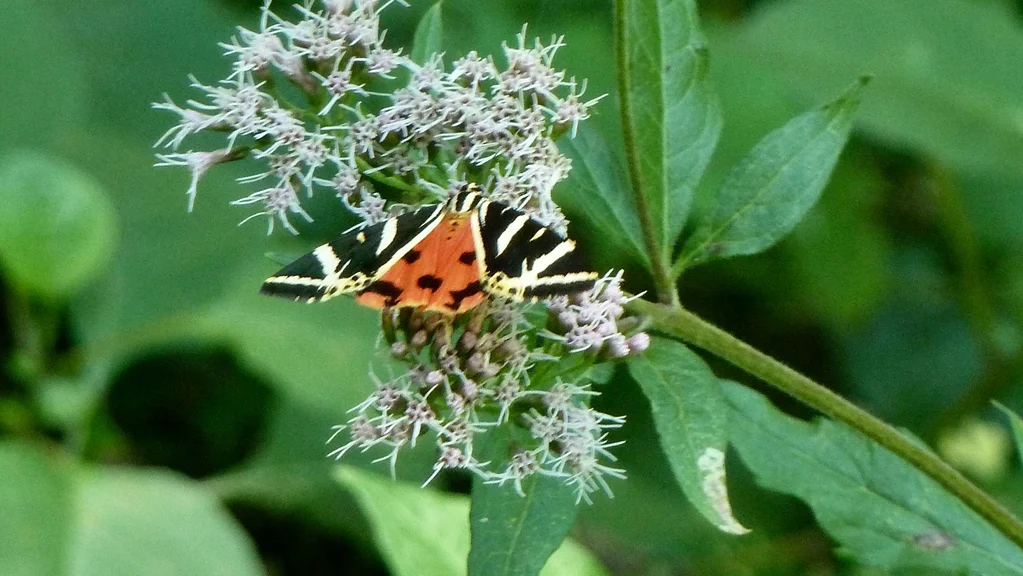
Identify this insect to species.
Euplagia quadripunctaria
